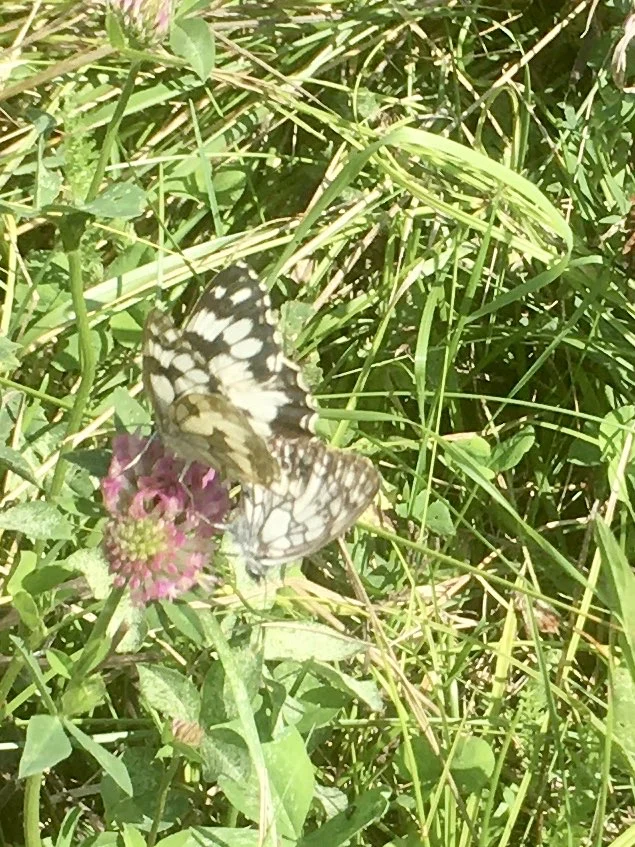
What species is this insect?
Melanargia galathea
